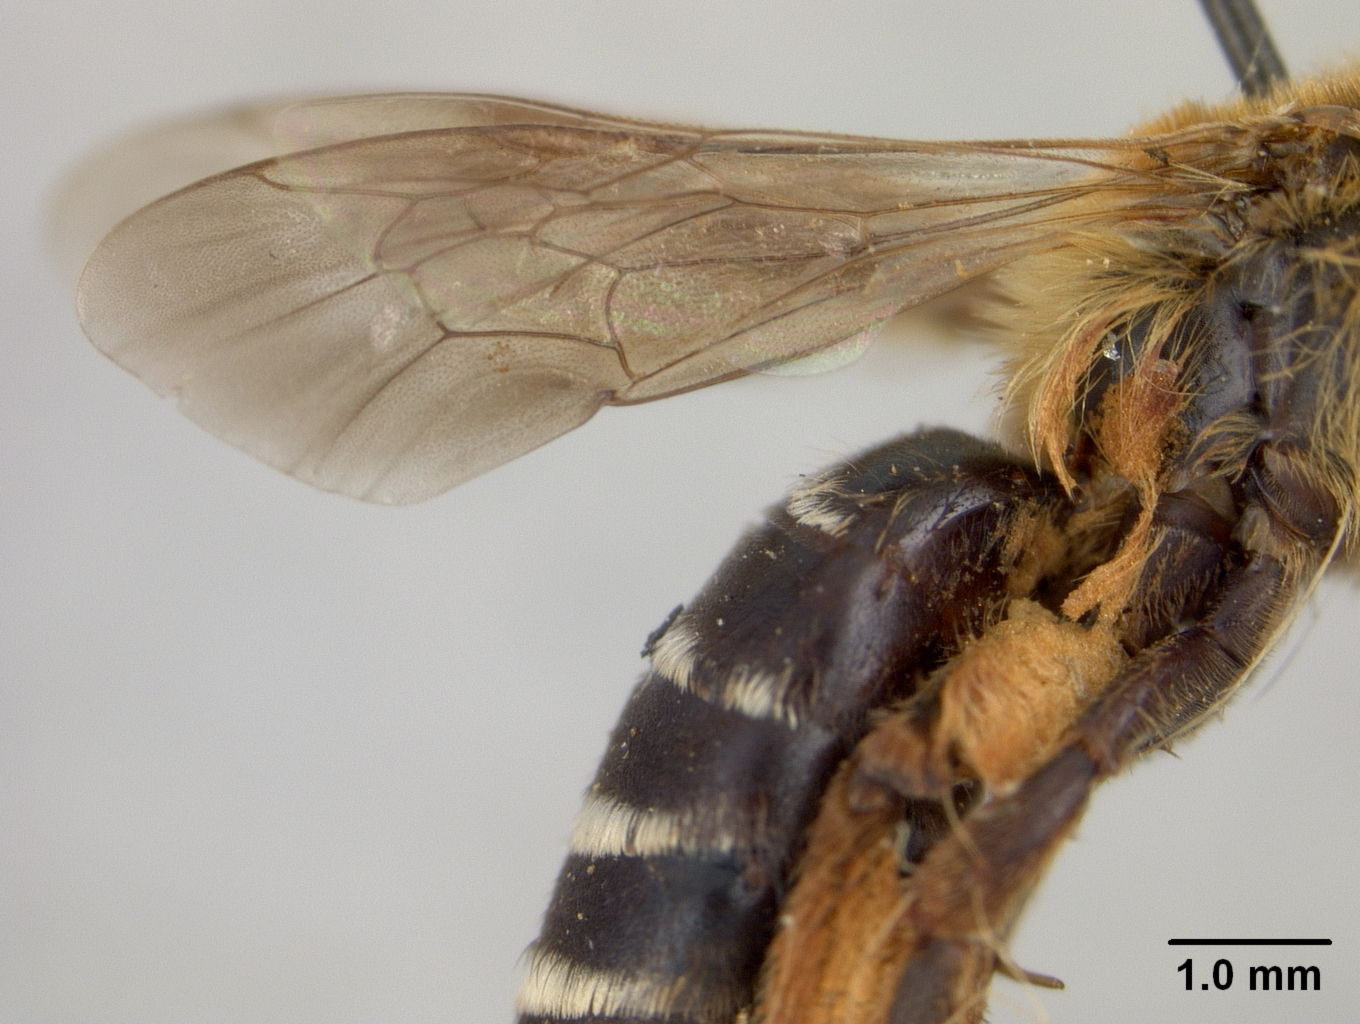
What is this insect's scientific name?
Andrena mimetes
